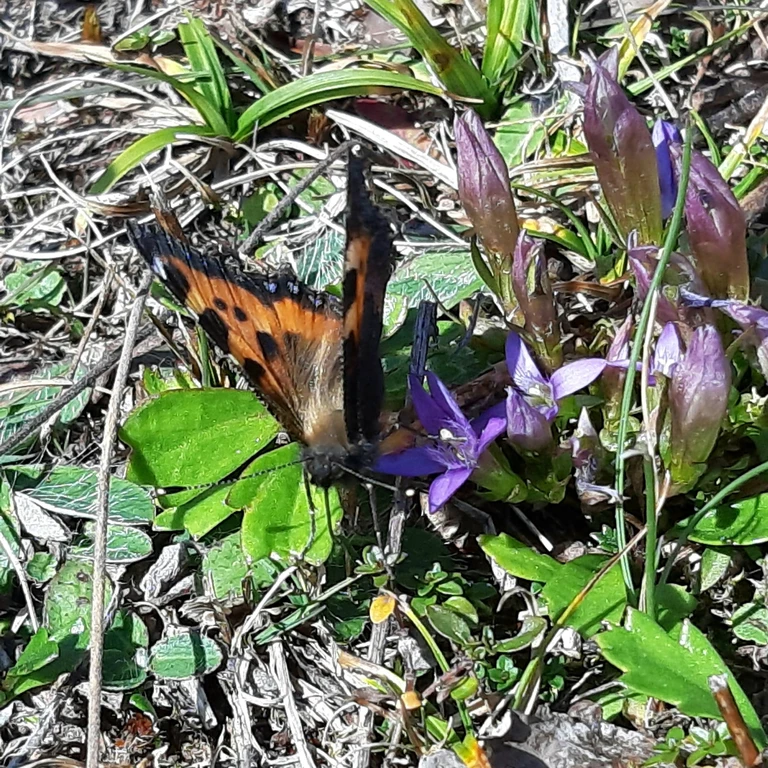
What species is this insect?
Aglais urticae
